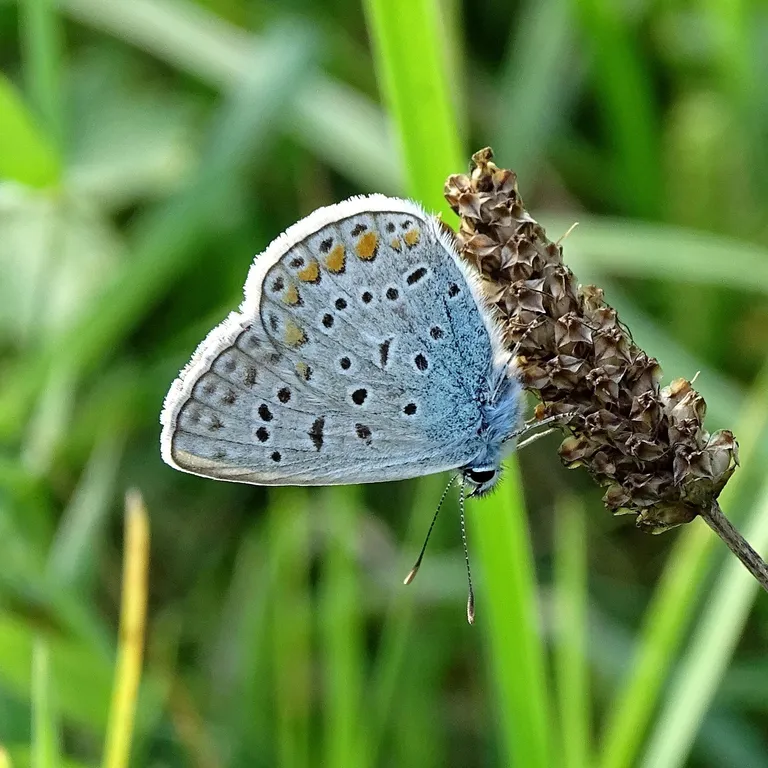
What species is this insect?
Polyommatus icarus
